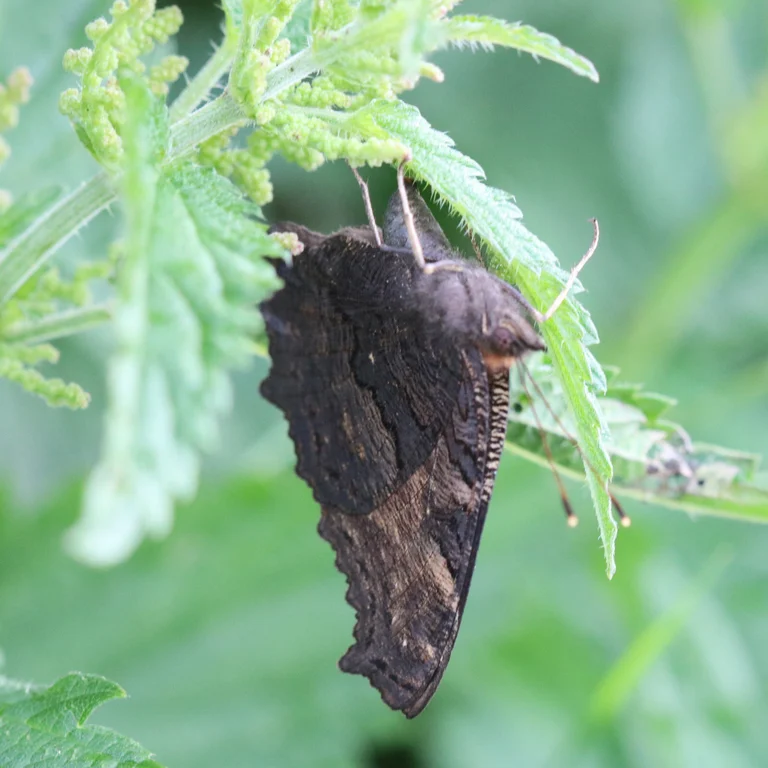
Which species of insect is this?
Aglais io
